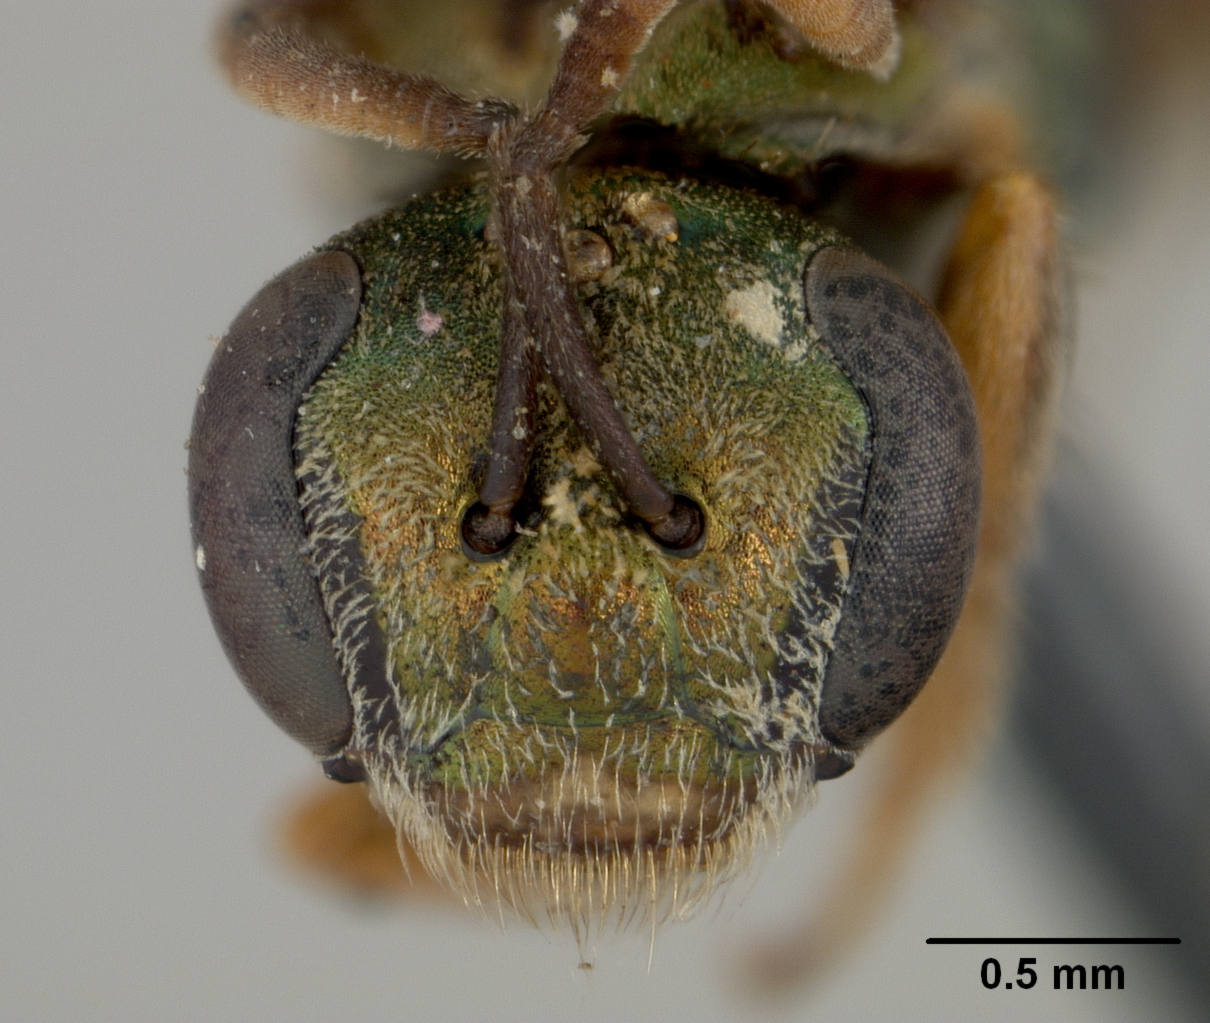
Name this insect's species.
Augochlora maculiventris
